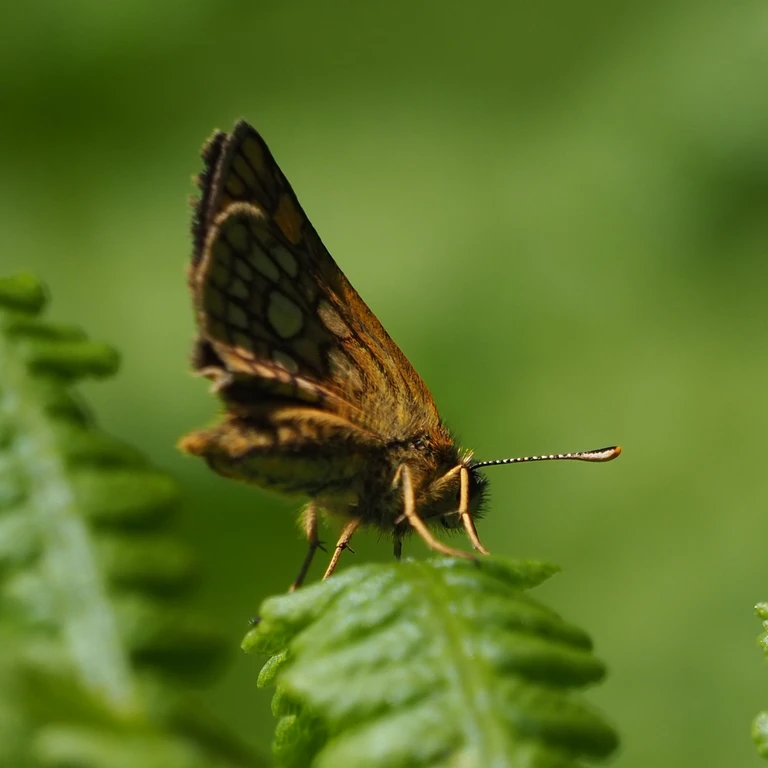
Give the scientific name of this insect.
Carterocephalus palaemon
